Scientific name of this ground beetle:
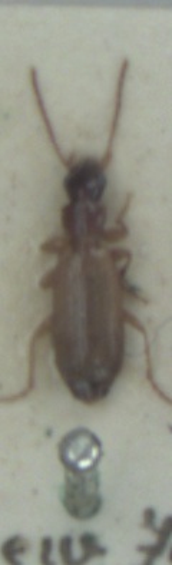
Paradromius linearis
